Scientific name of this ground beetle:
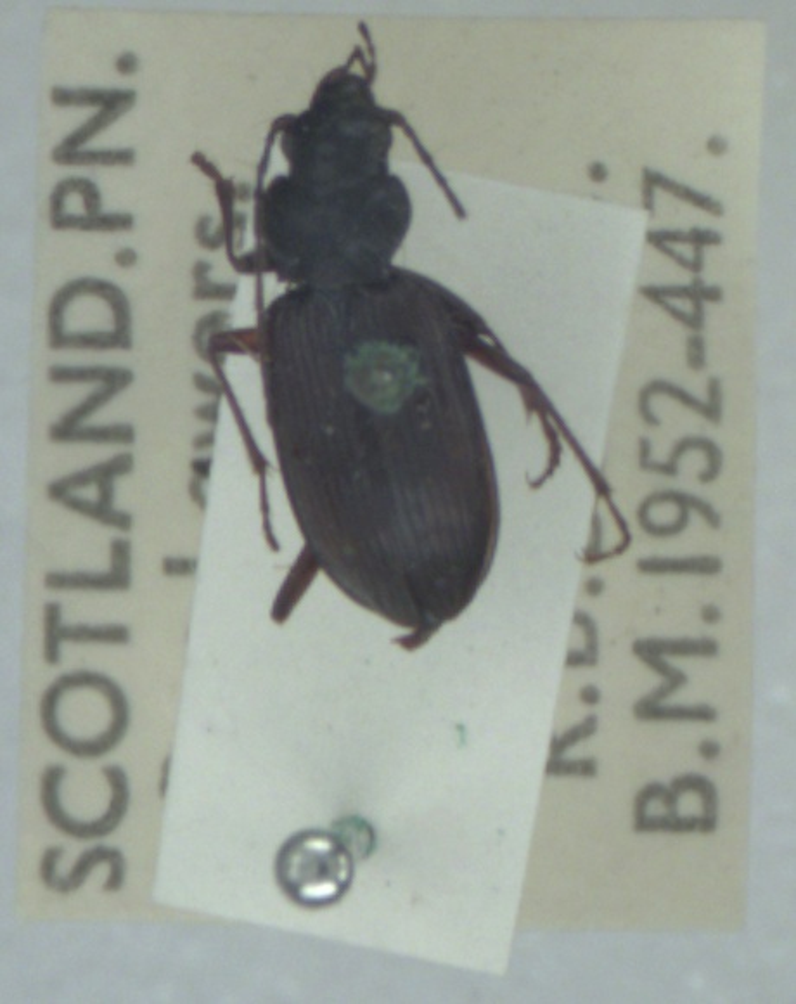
Nebria rufescens
